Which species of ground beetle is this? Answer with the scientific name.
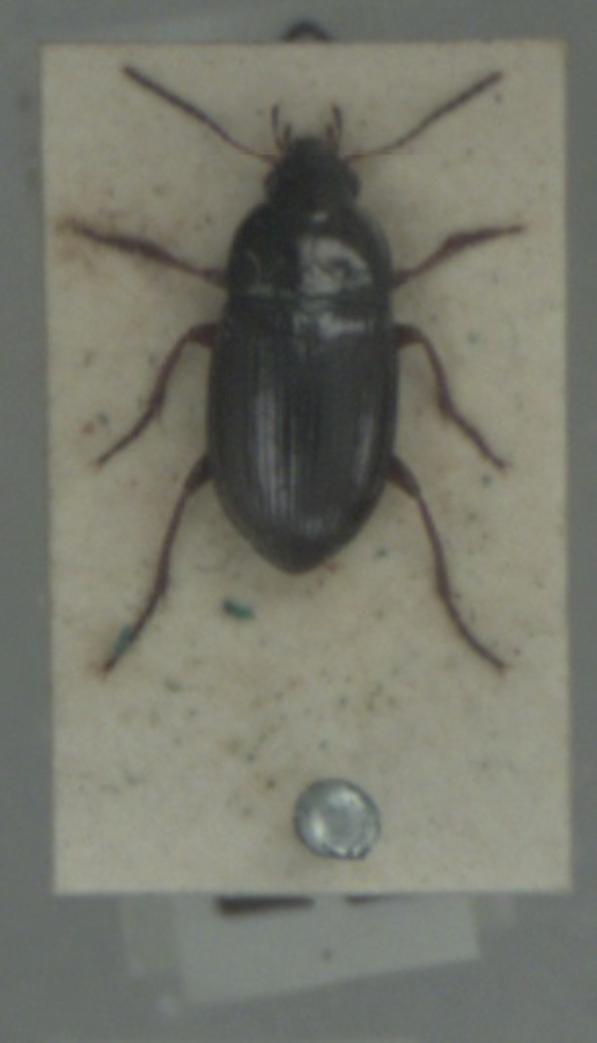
Amara anthobia
